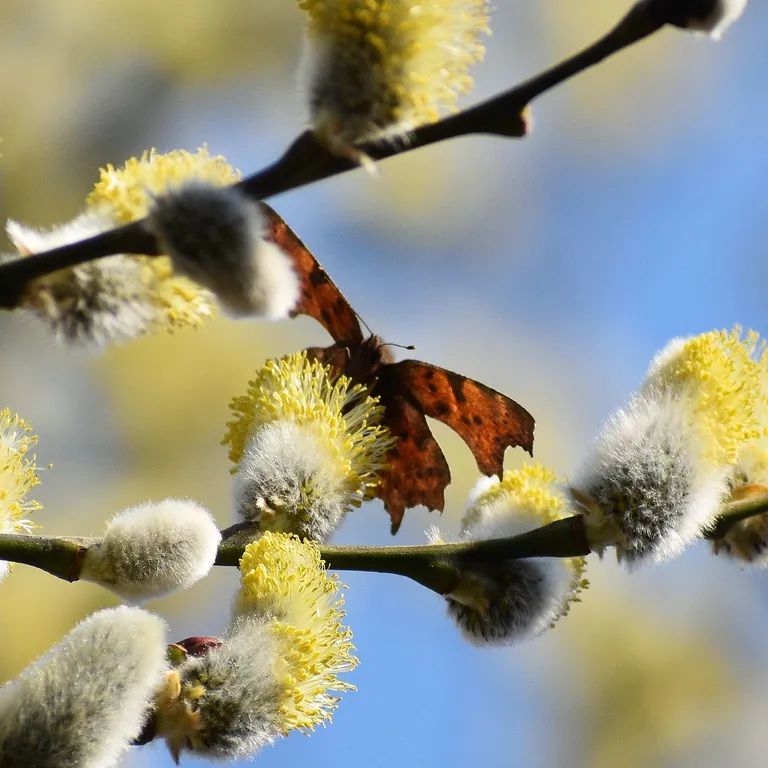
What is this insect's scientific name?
Polygonia c-album
